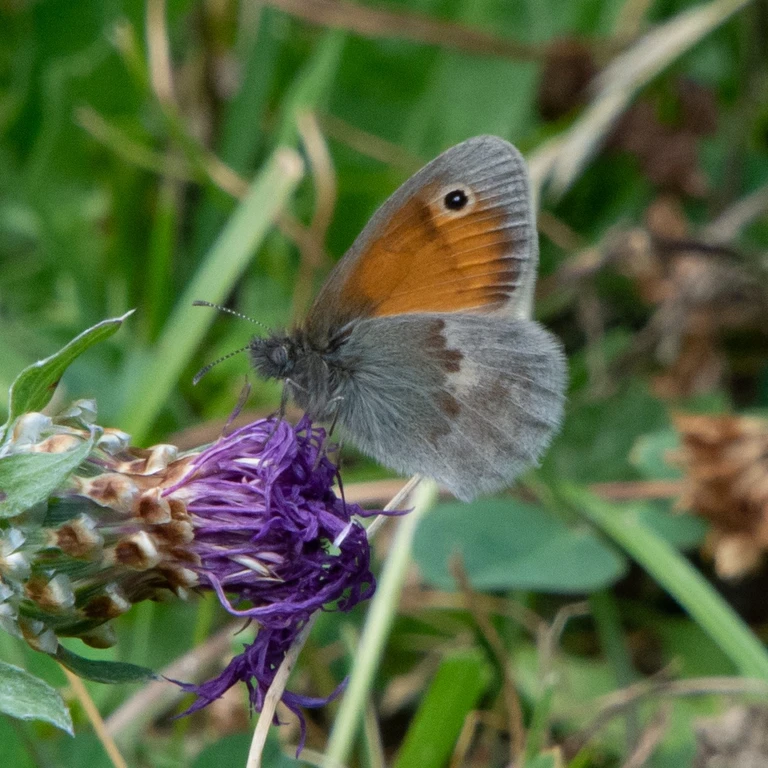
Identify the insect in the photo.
Coenonympha pamphilus
